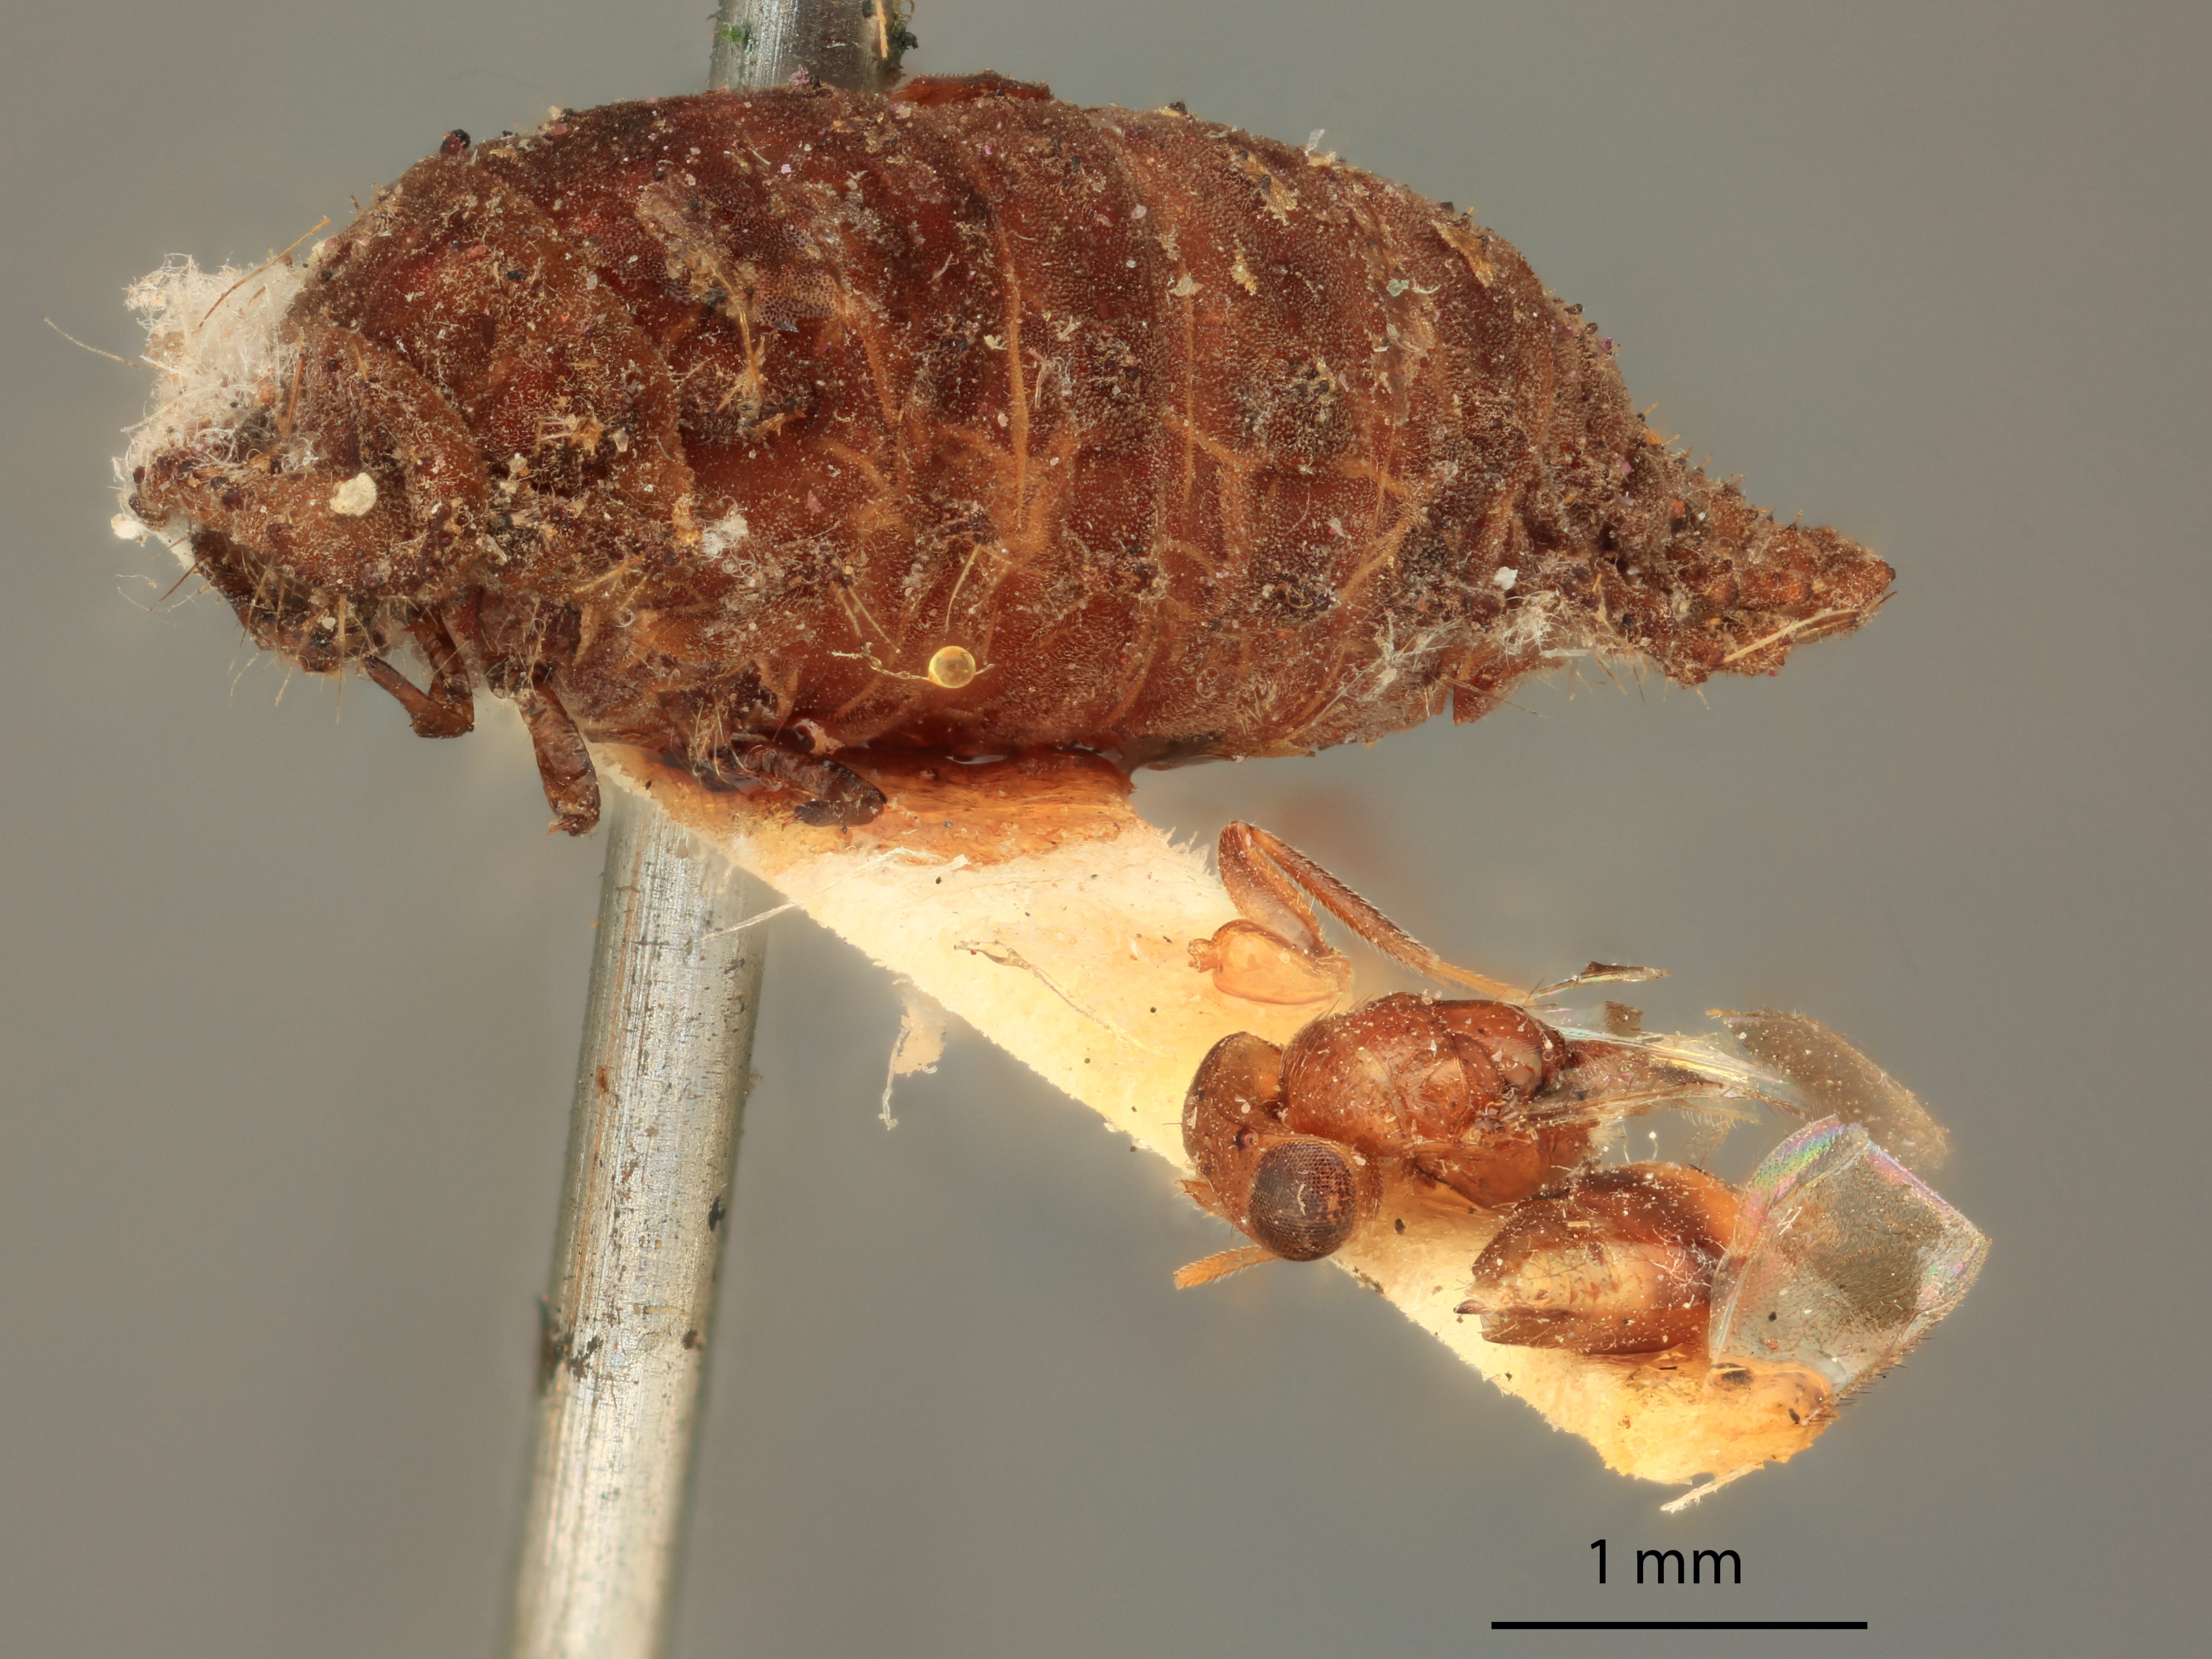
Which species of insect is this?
Ophelosia bifasciata
